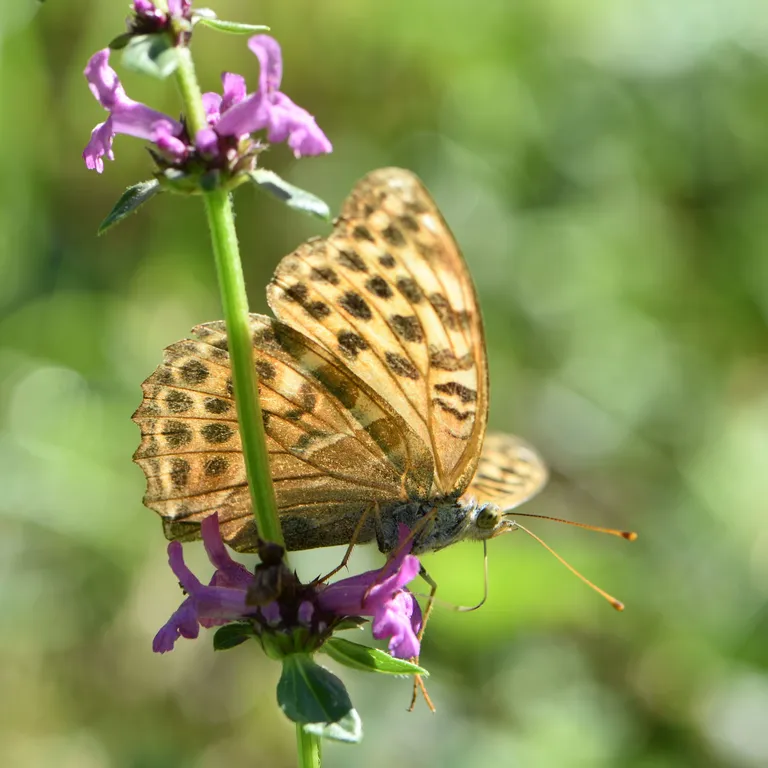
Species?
Argynnis paphia
